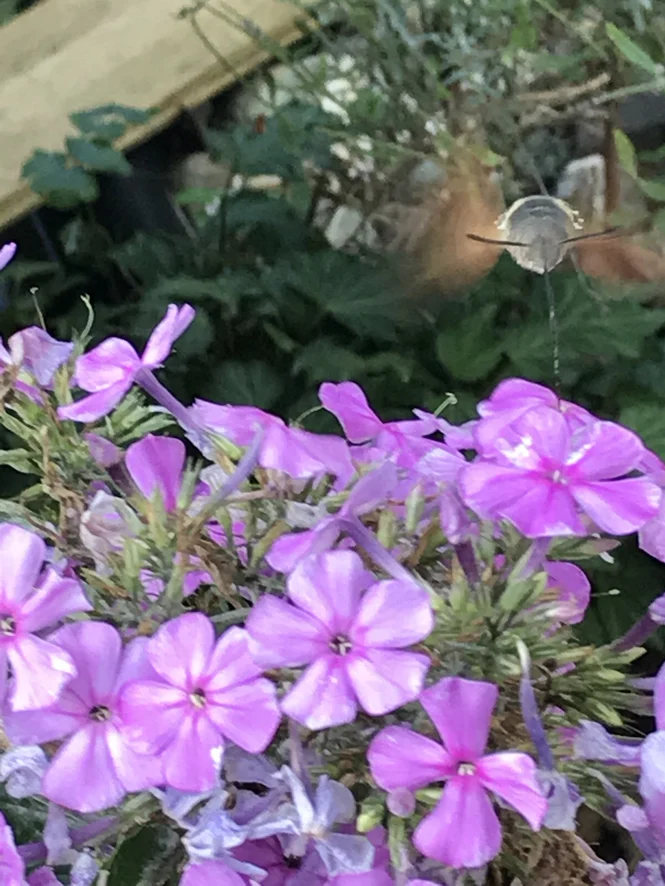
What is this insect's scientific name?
Macroglossum stellatarum
